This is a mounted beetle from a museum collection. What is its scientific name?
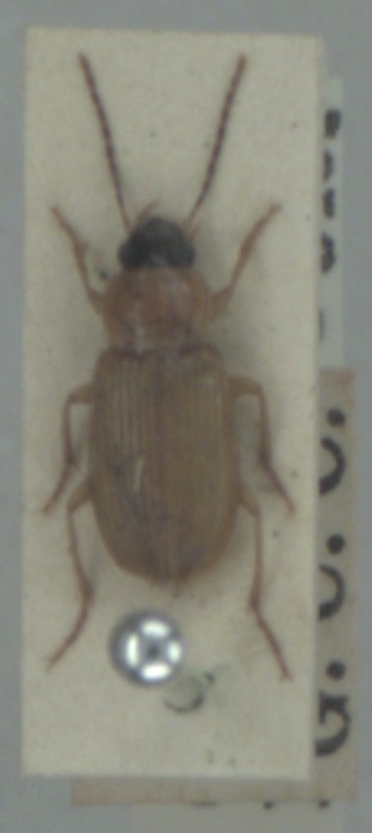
Stenolophus skrimshiranus
